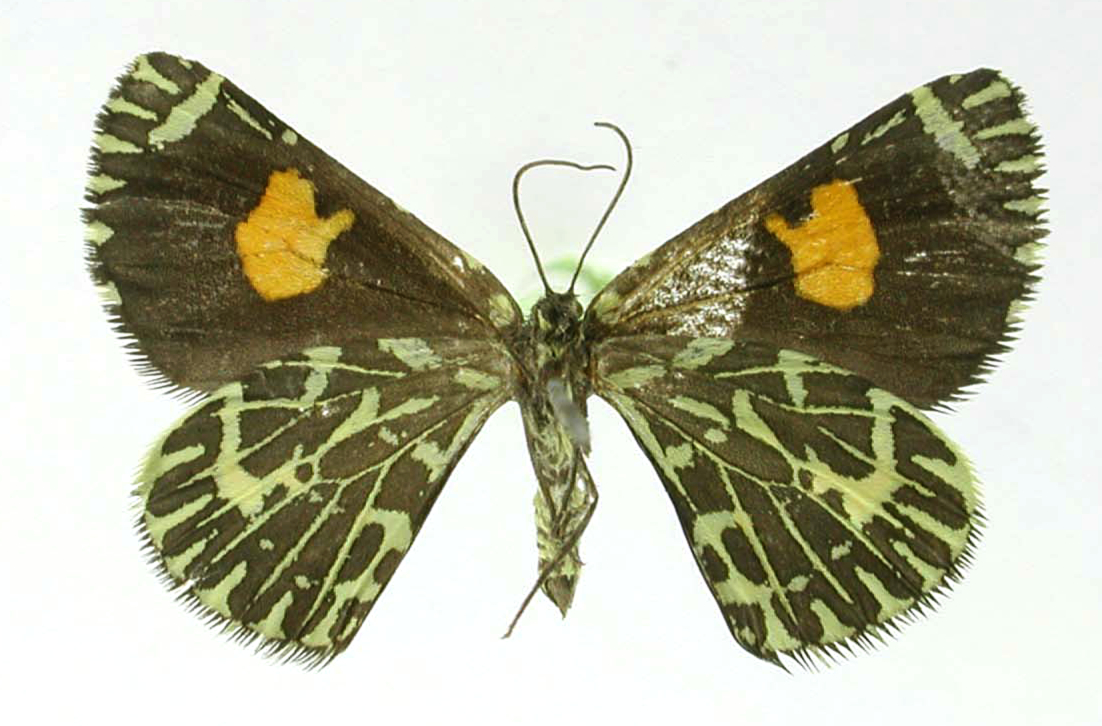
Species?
Heterusia subtessellata
